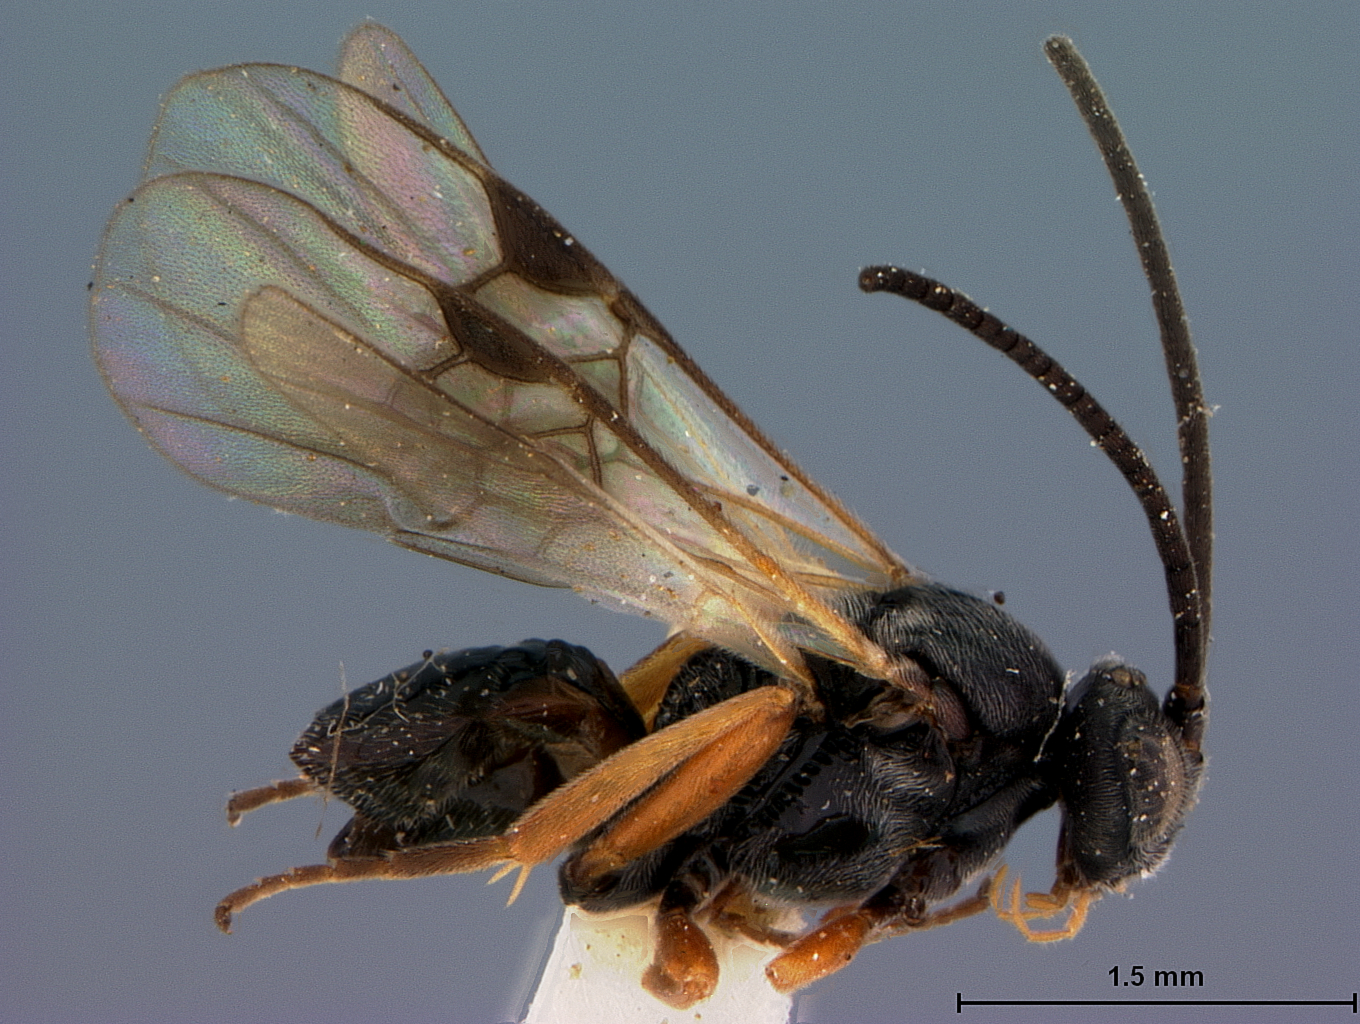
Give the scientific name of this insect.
Microplitis autographae
